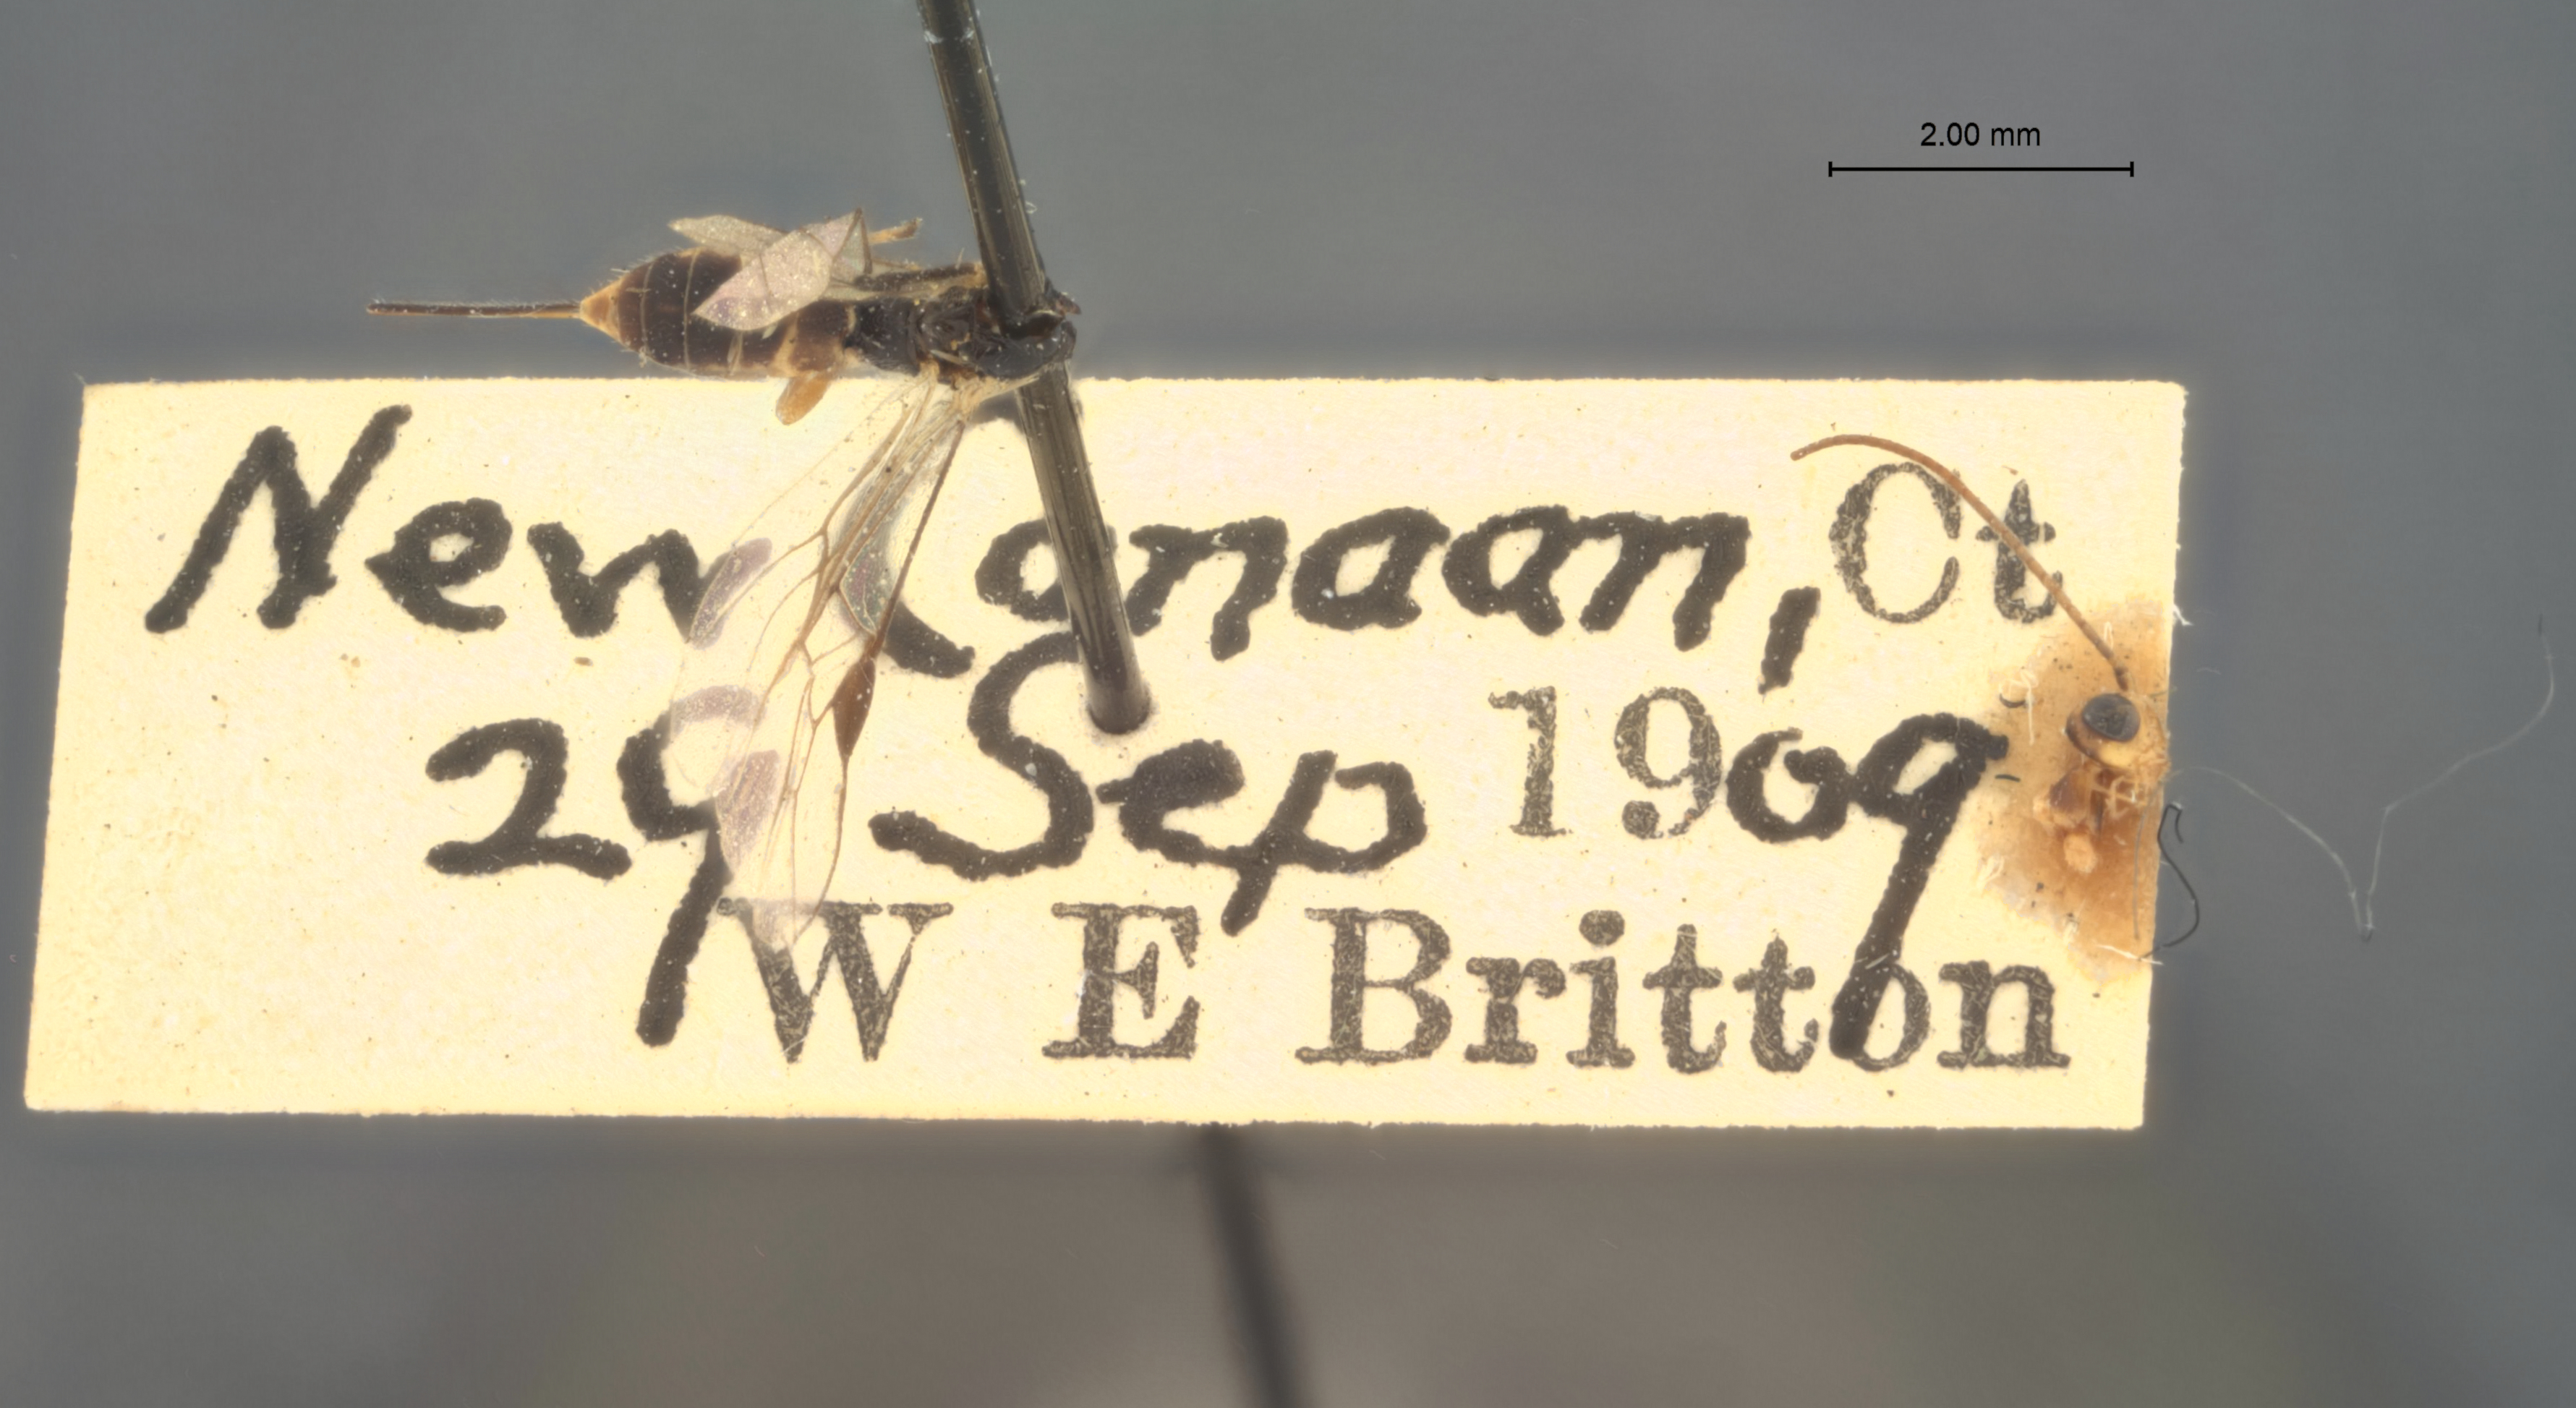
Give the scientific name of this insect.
Microbracon metacomet
